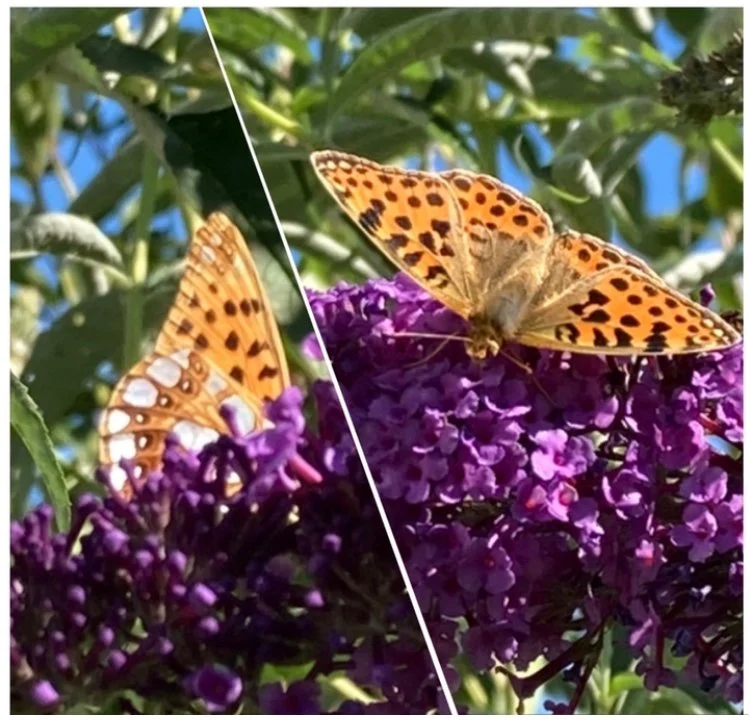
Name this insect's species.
Issoria lathonia
